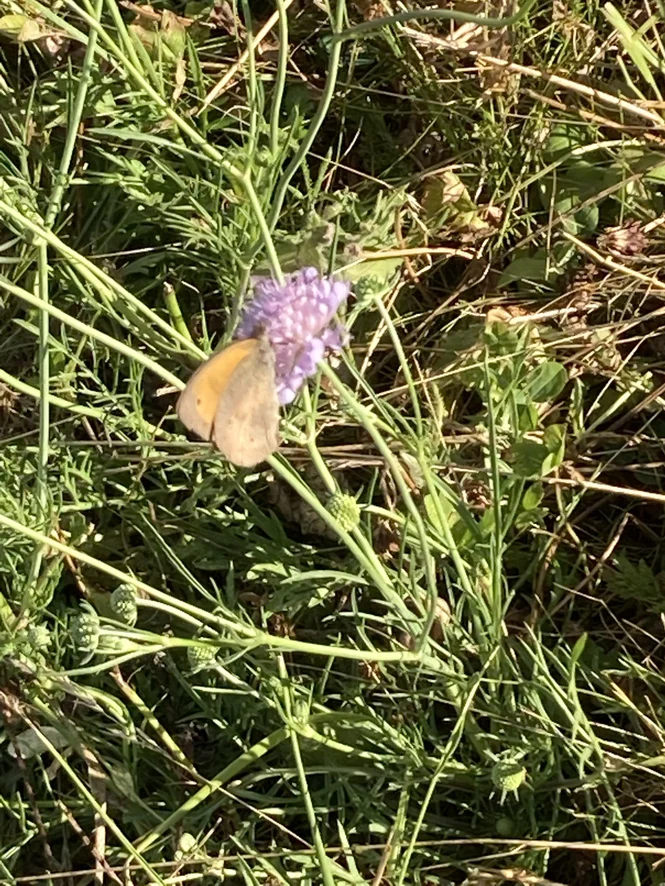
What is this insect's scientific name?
Maniola jurtina
